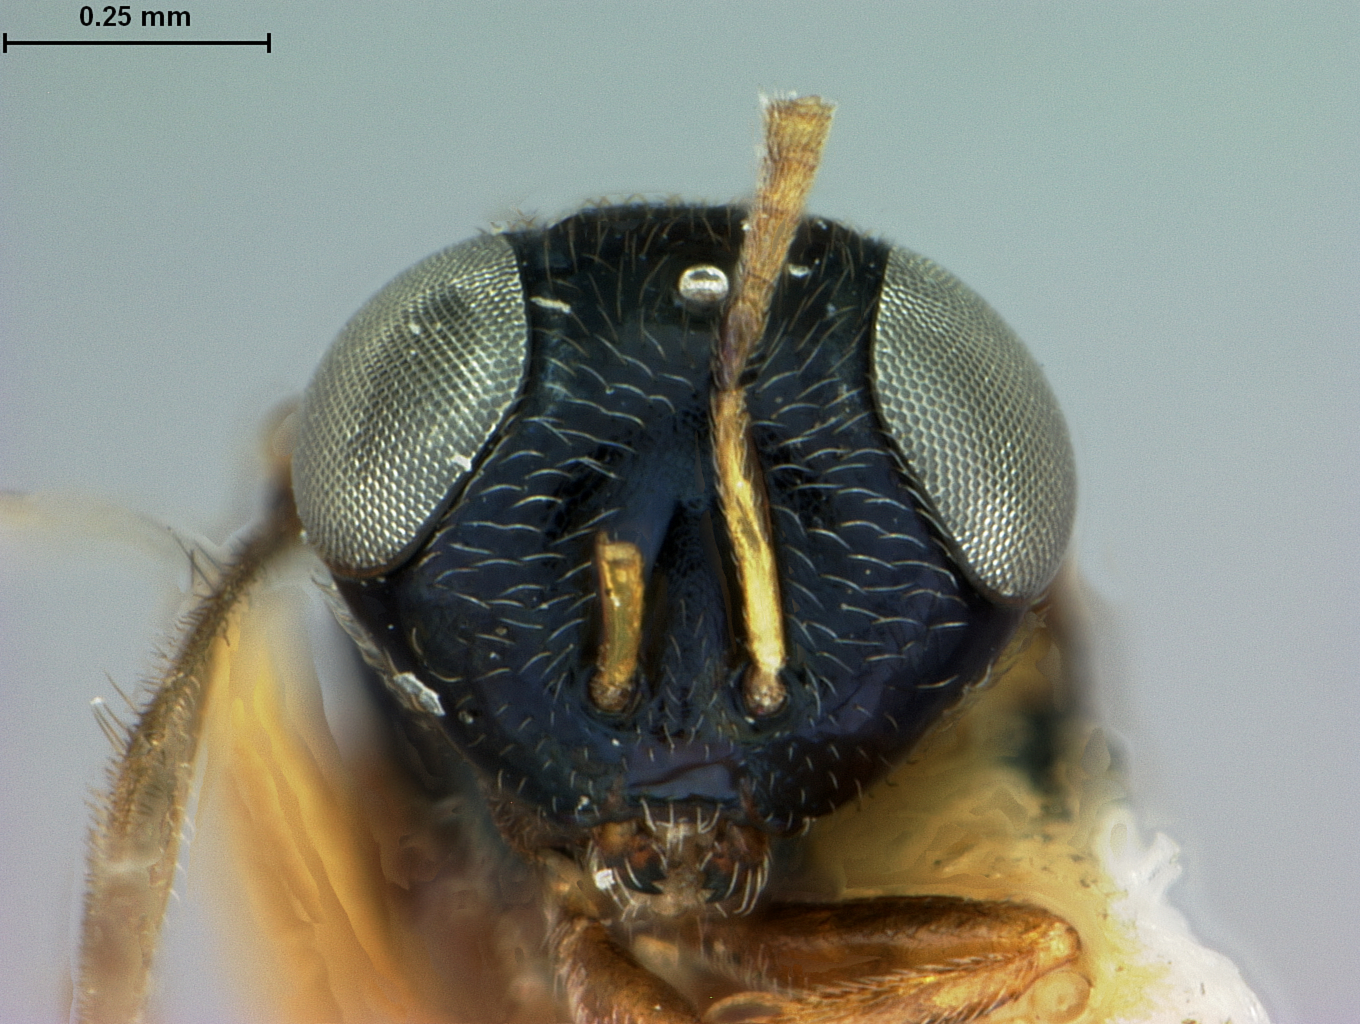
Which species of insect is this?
Euricephalus alcocki
